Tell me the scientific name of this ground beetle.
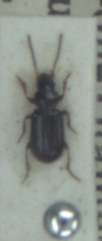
Acupalpus exiguus
